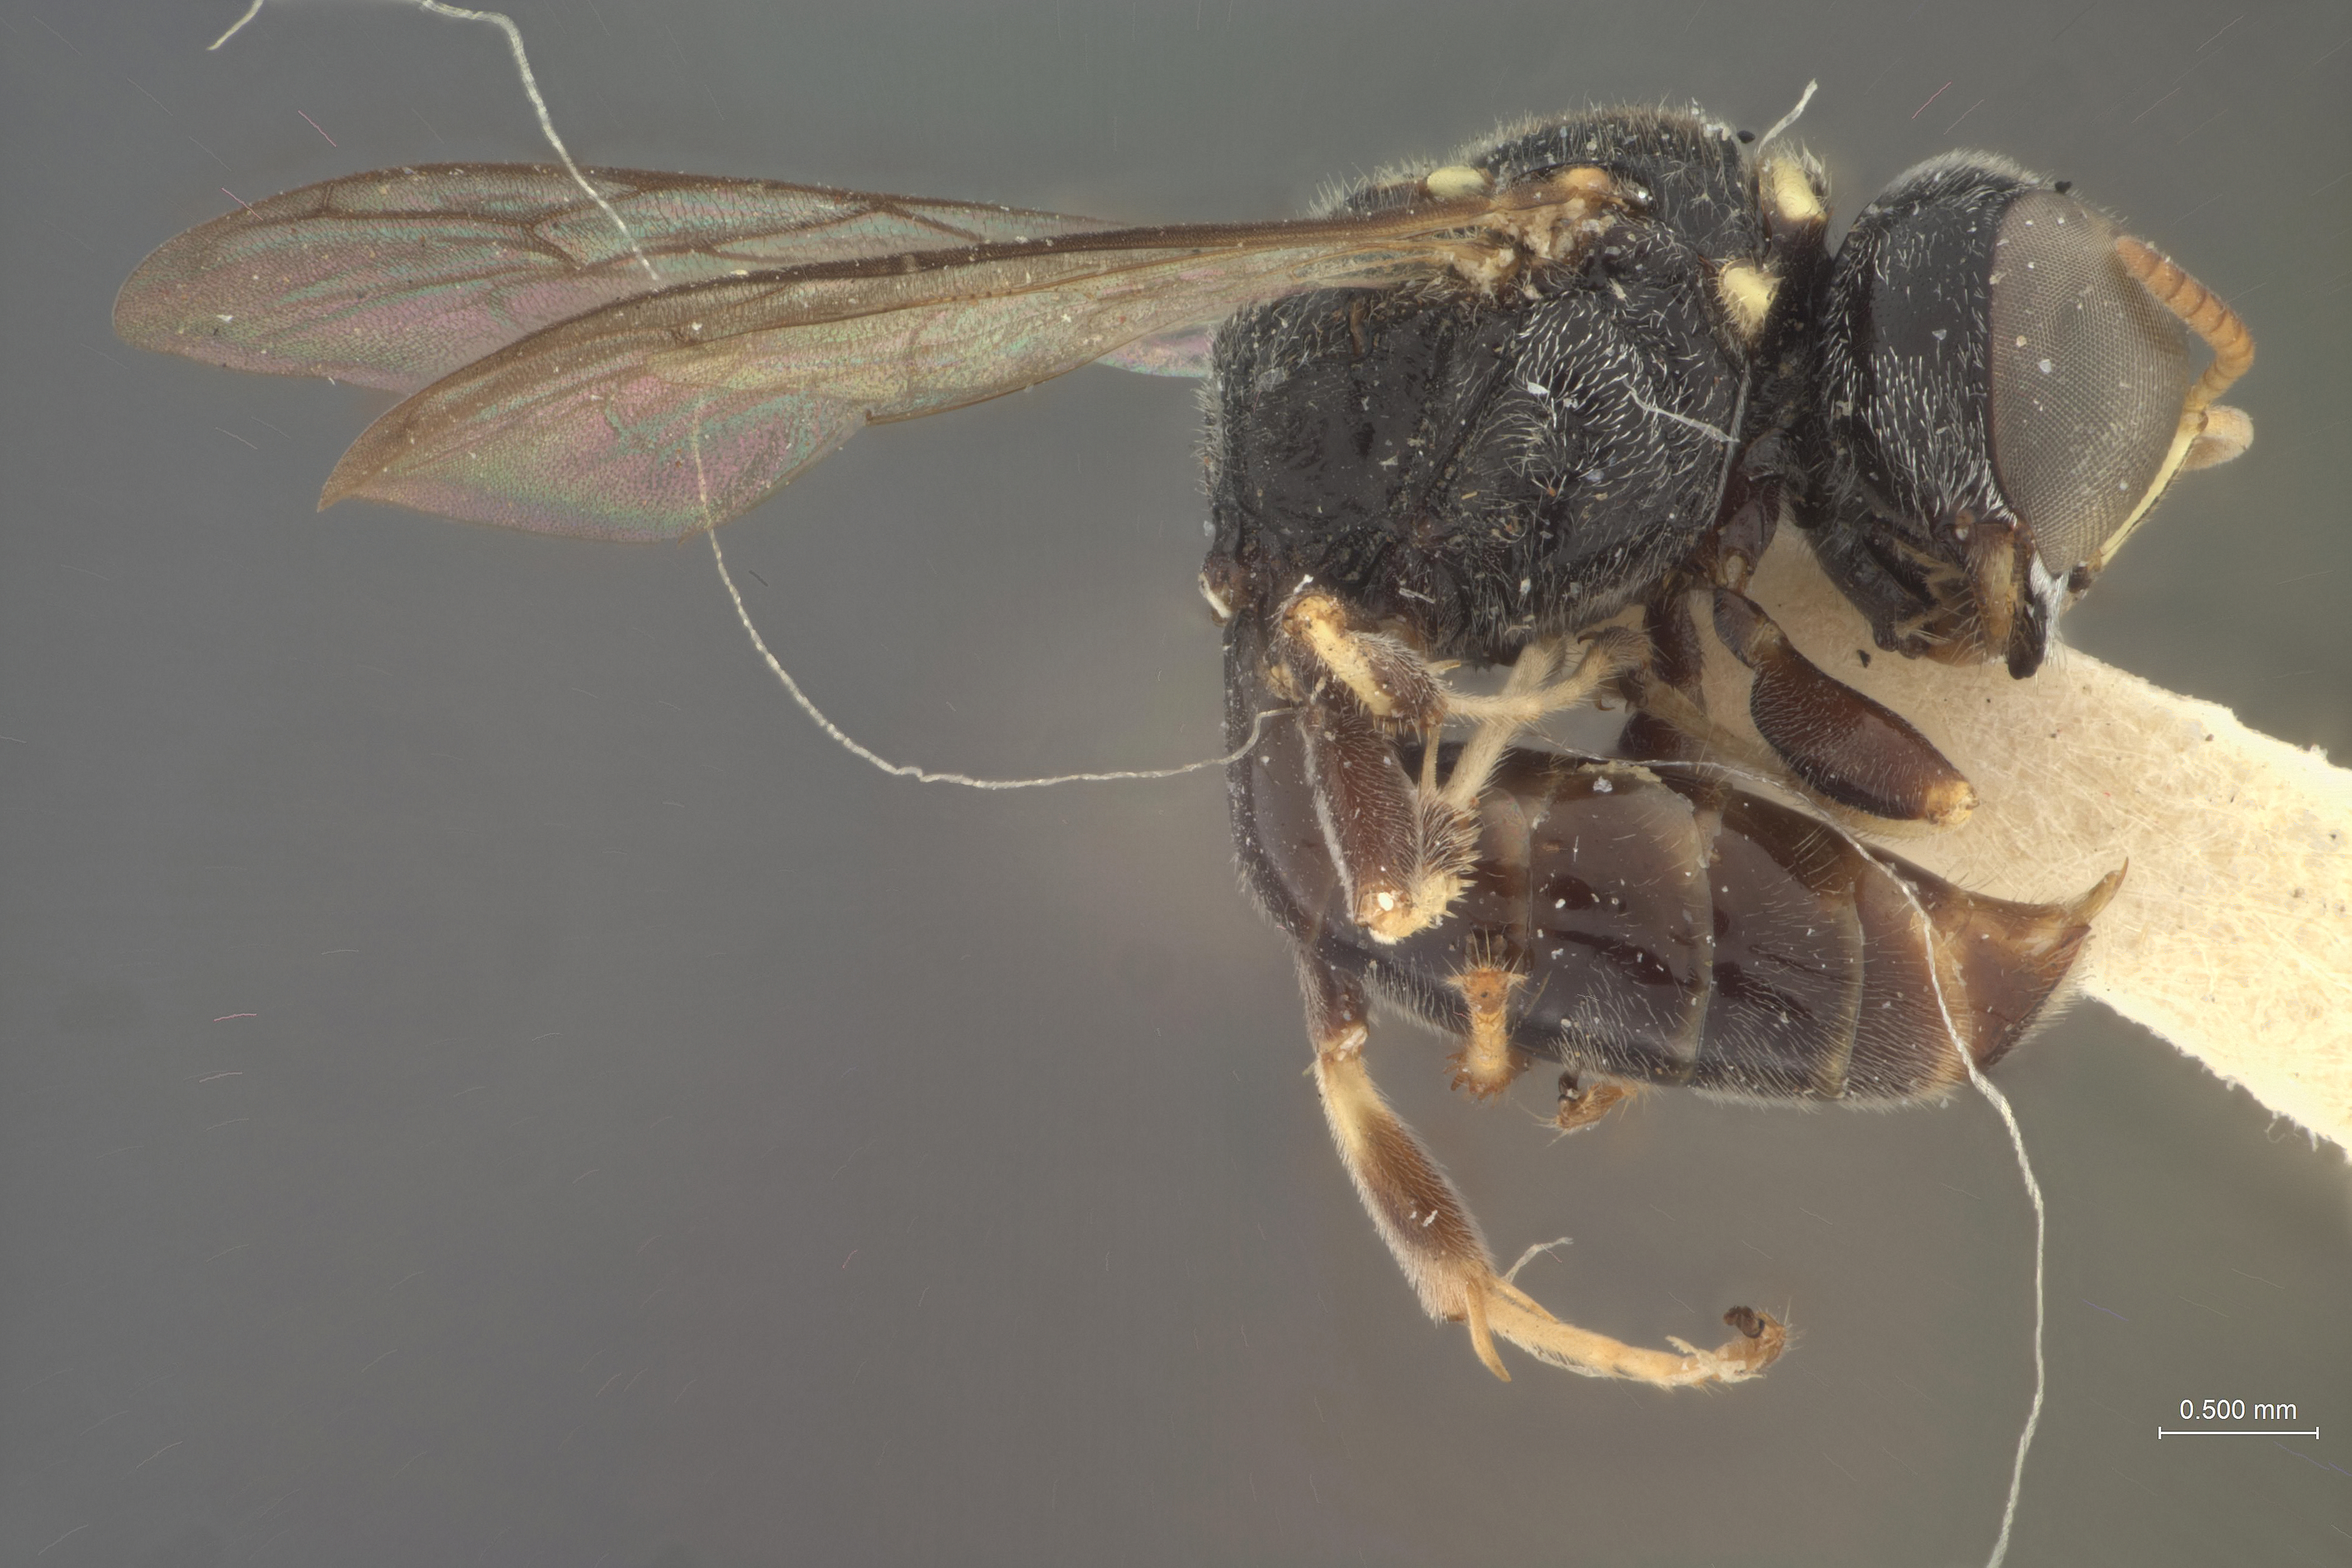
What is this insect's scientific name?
Enoplolindenius meridanus
